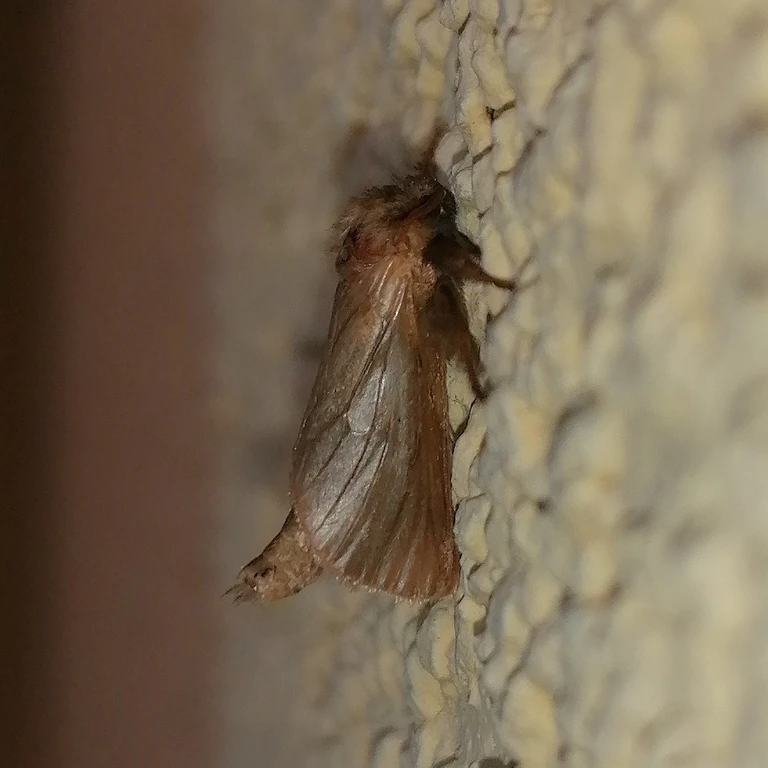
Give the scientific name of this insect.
Triodia sylvina
